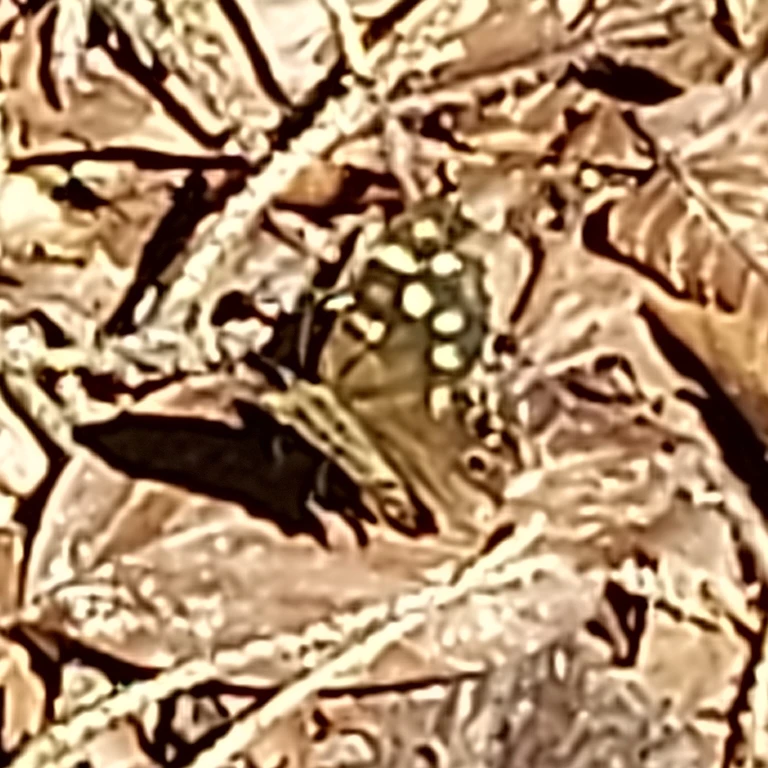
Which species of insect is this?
Pararge aegeria
